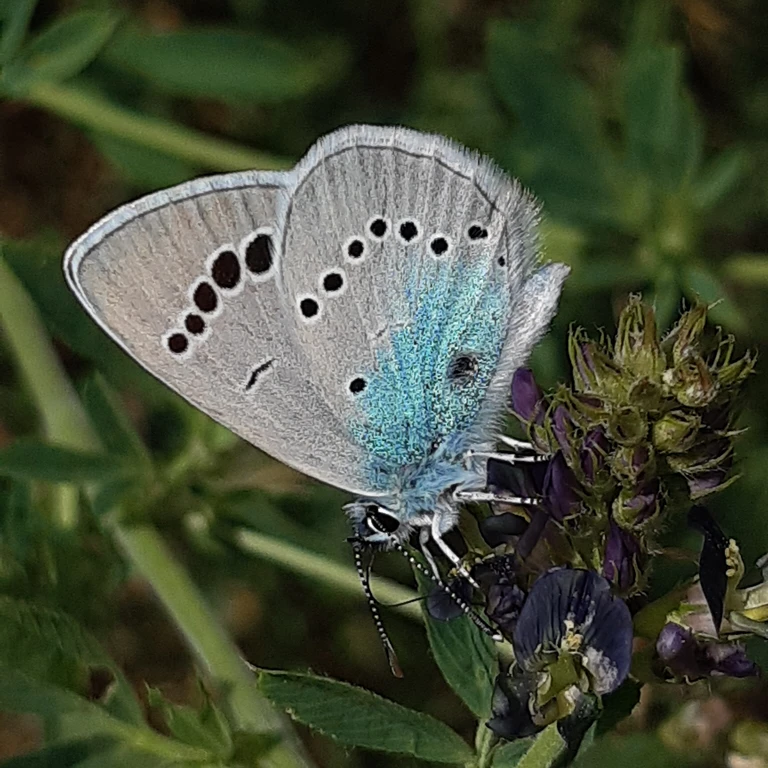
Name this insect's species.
Glaucopsyche alexis
